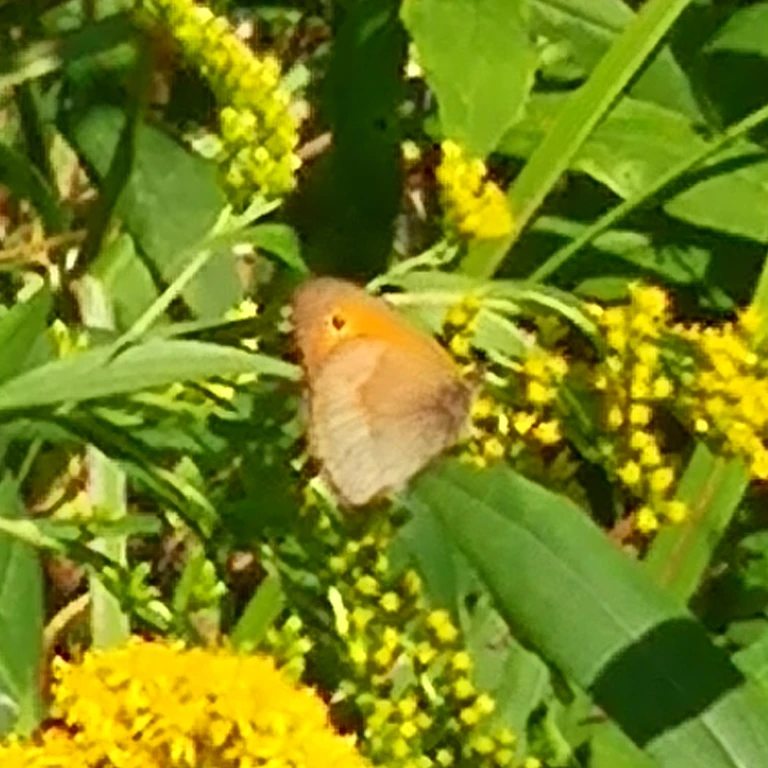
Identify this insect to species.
Maniola jurtina
